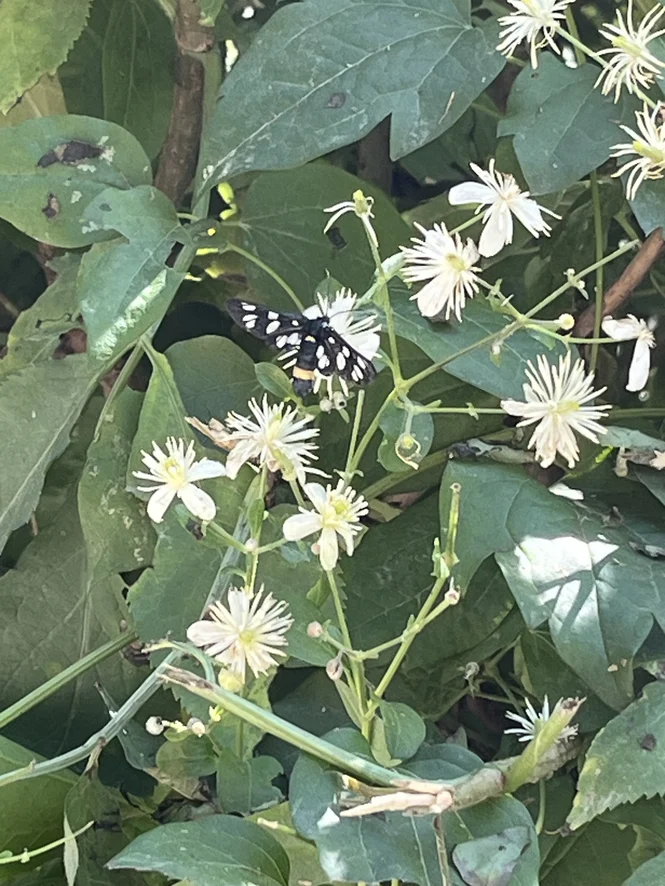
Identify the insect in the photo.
Amata phegea
